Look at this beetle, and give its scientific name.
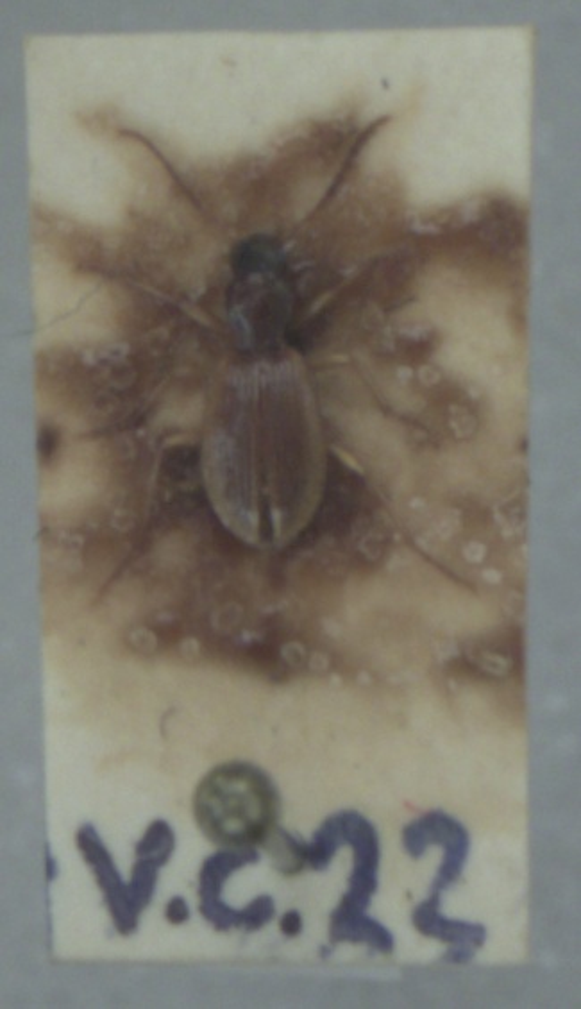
Oxypselaphus obscurus
